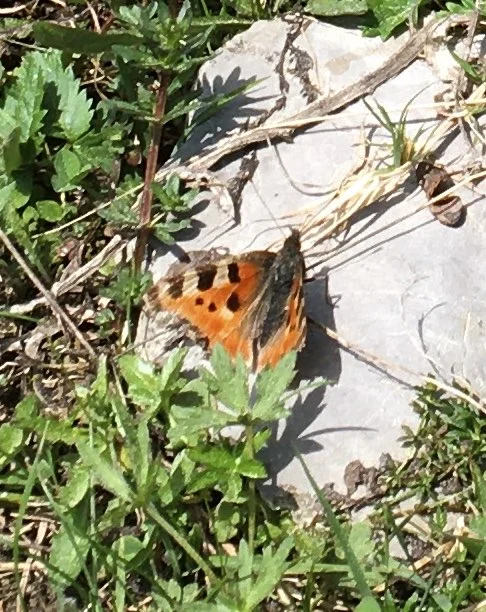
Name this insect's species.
Aglais urticae
